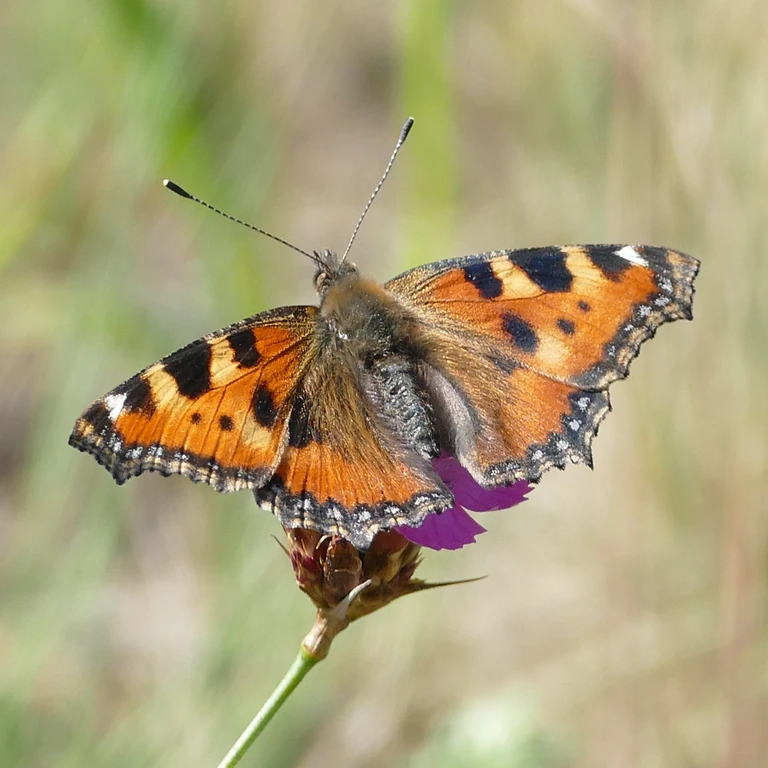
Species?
Aglais urticae
